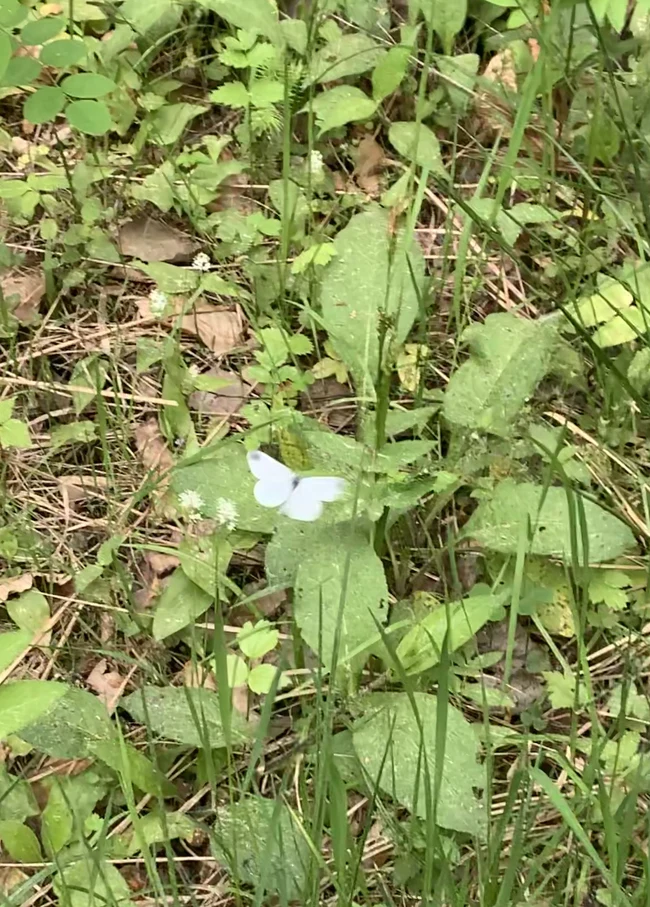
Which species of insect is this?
Leptidea sinapis/juvernica
